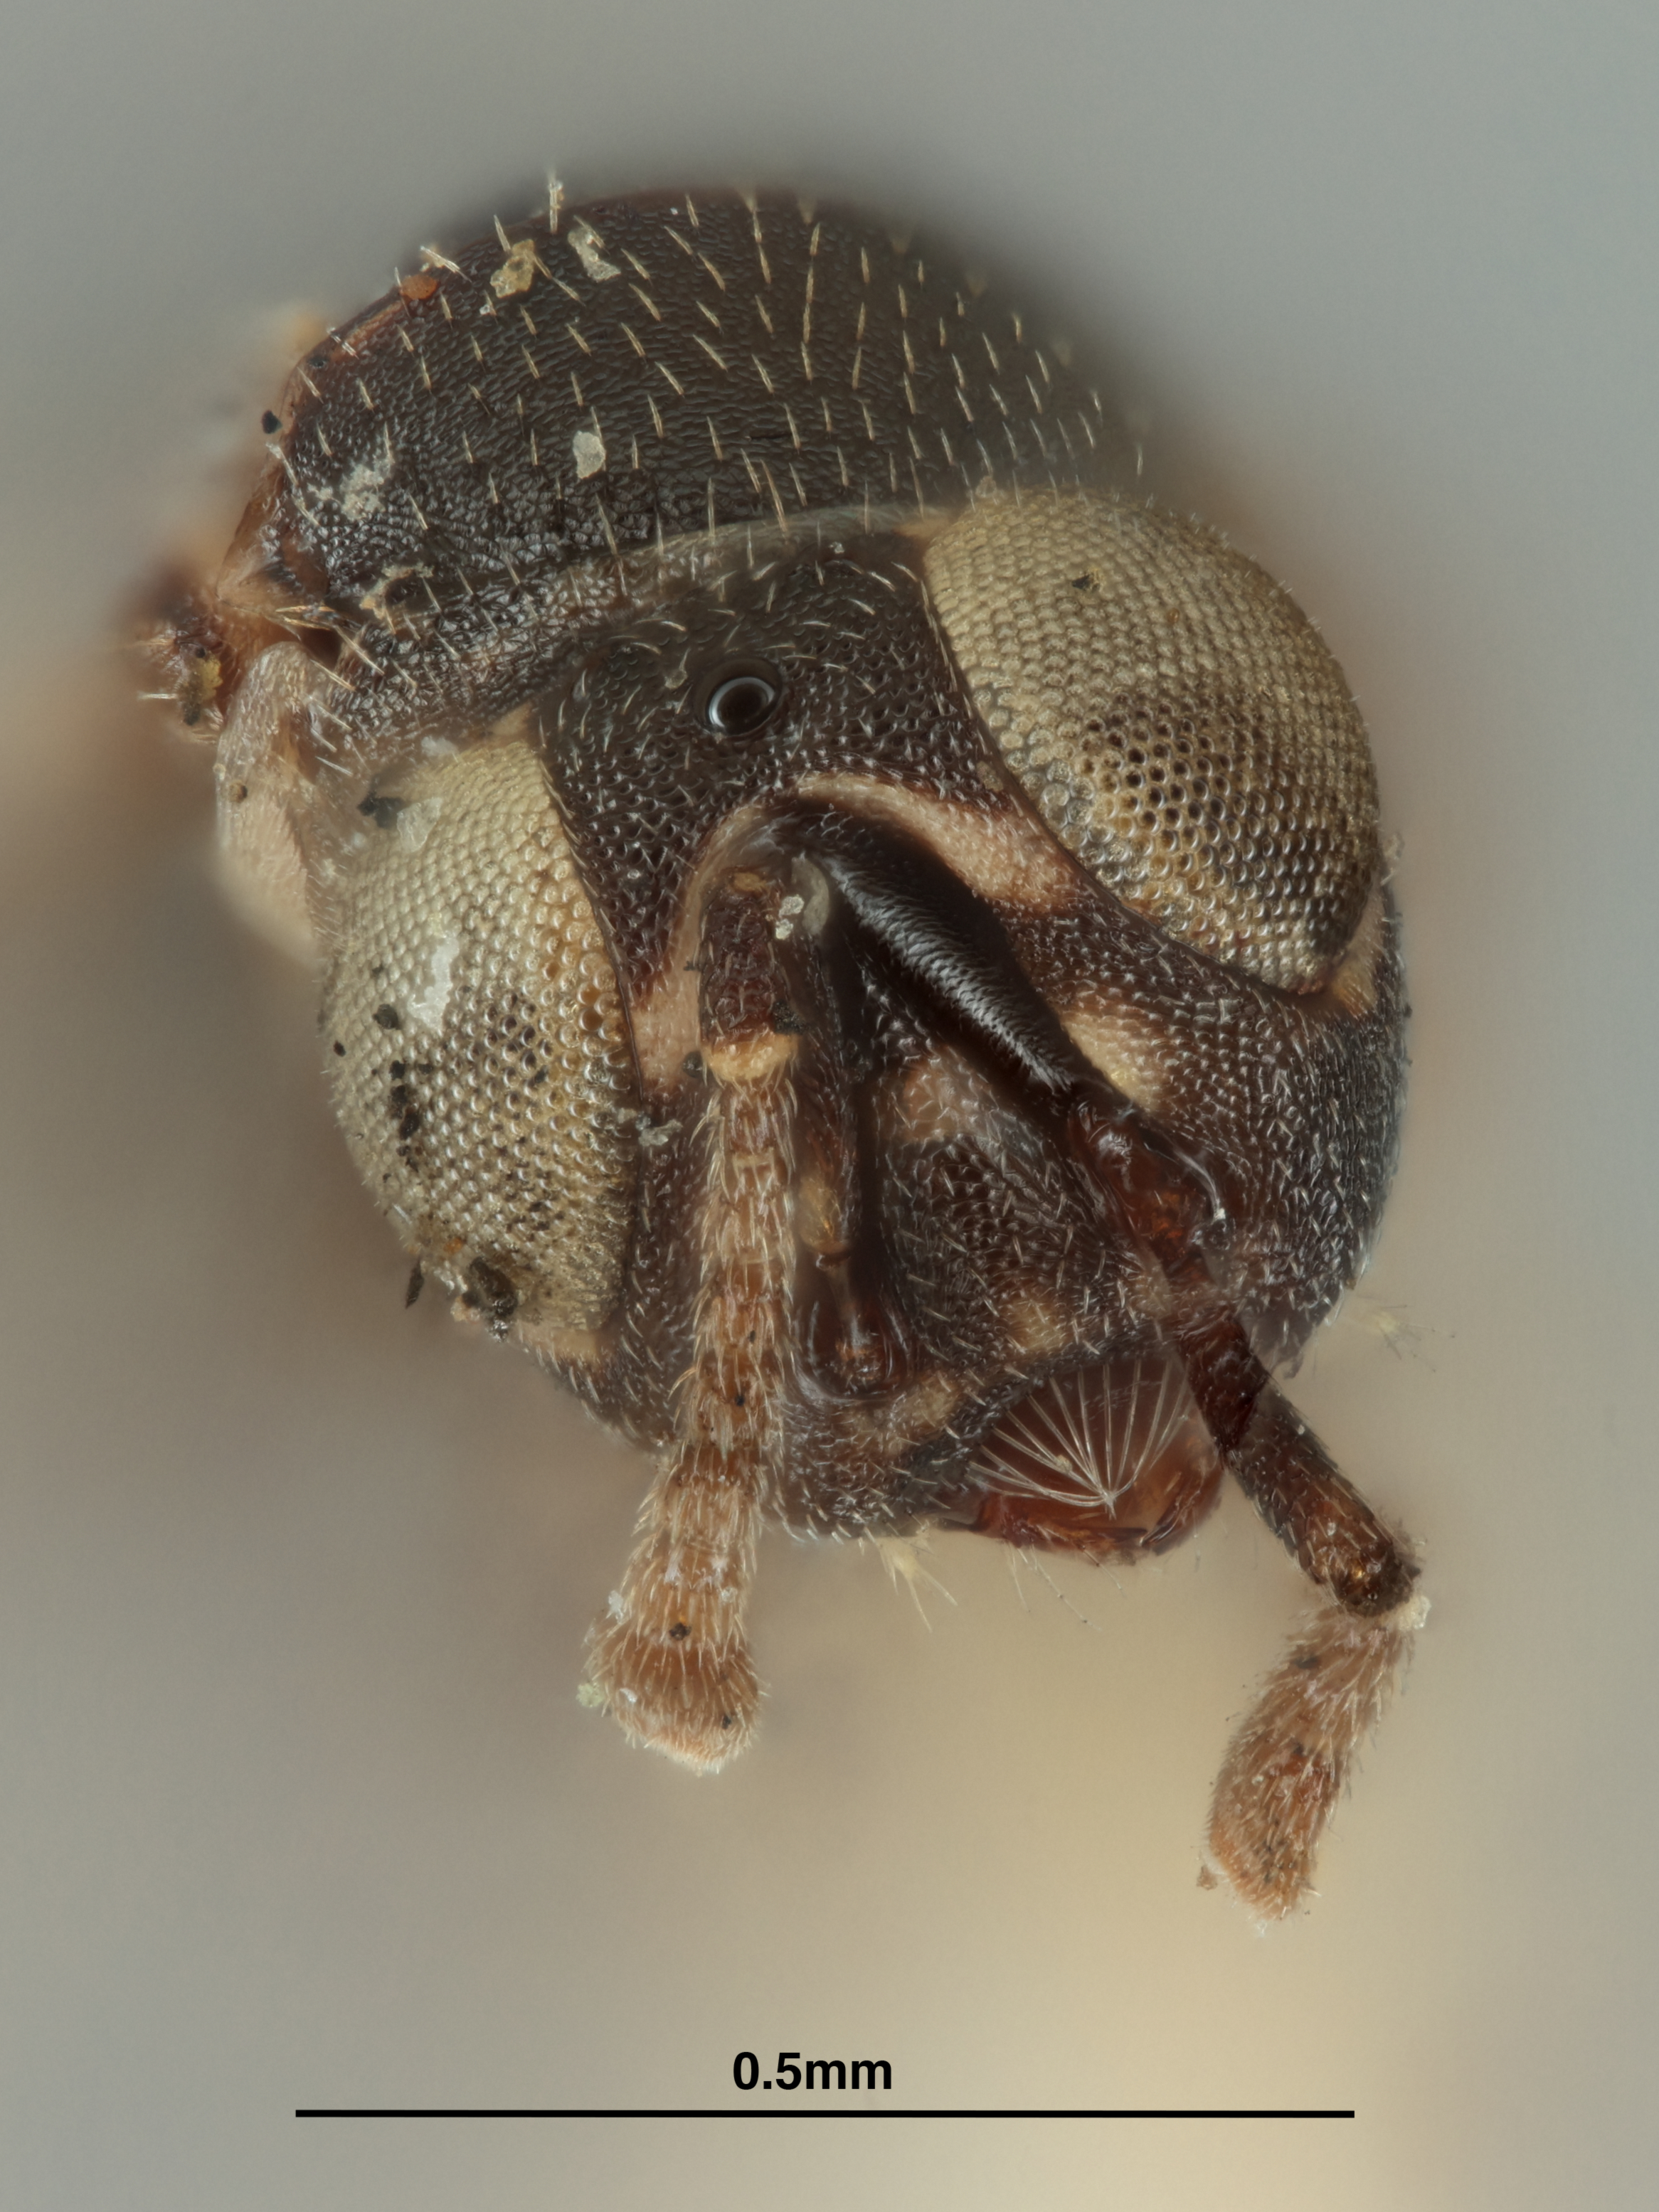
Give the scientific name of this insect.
Tachardiobius nigricans
